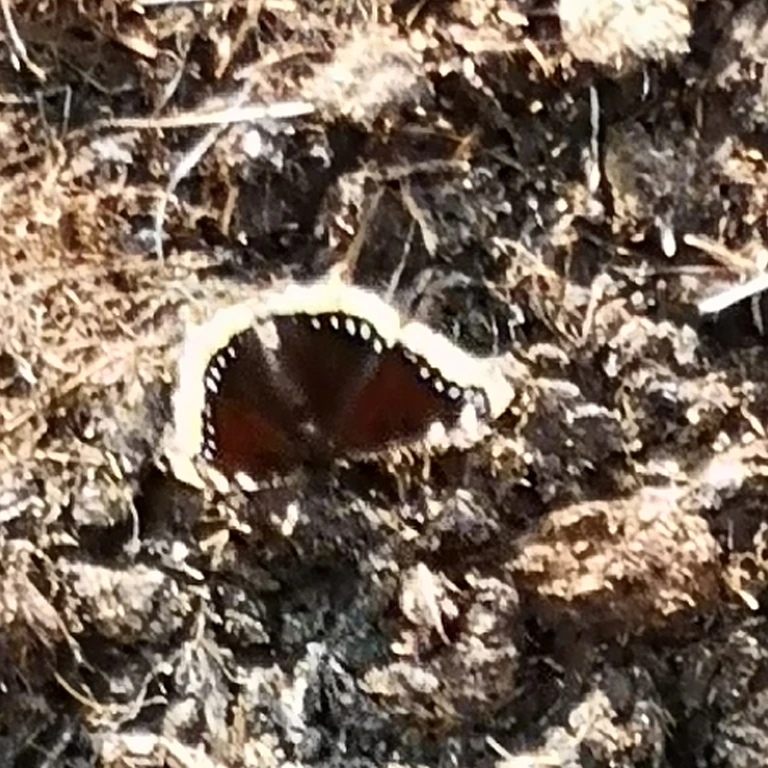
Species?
Nymphalis antiopa
